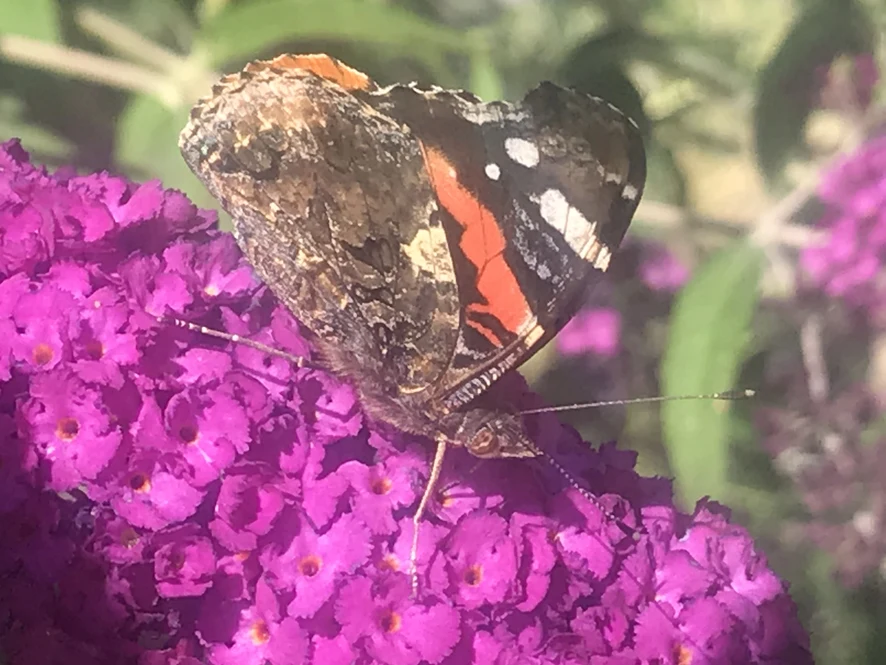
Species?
Vanessa atalanta
